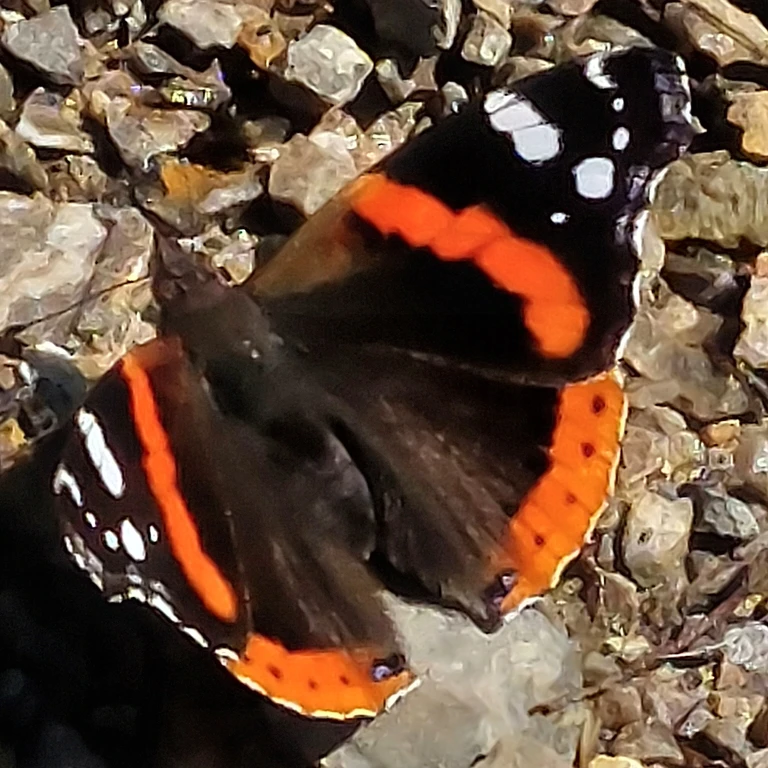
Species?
Vanessa atalanta
